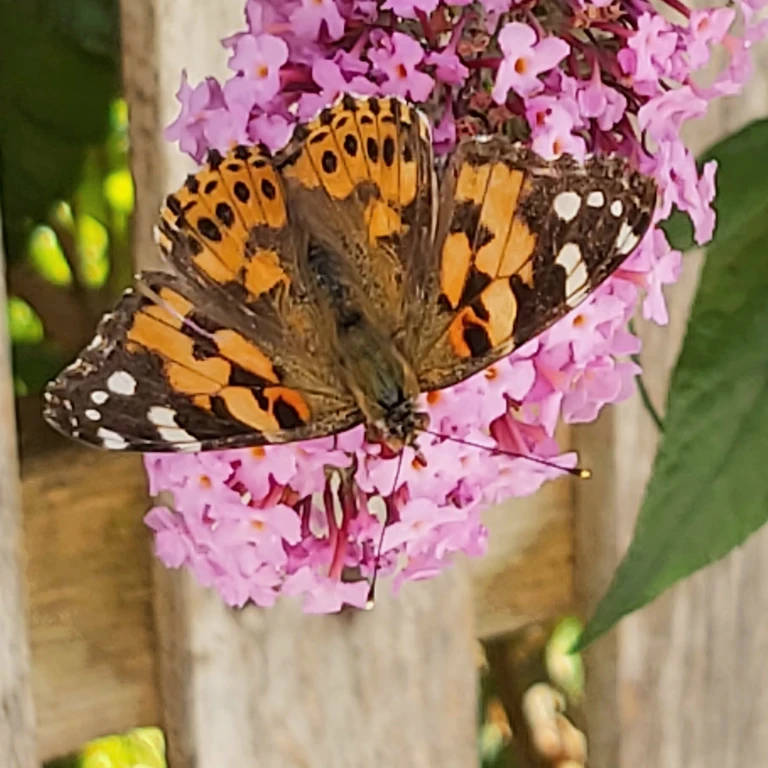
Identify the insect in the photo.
Vanessa cardui
